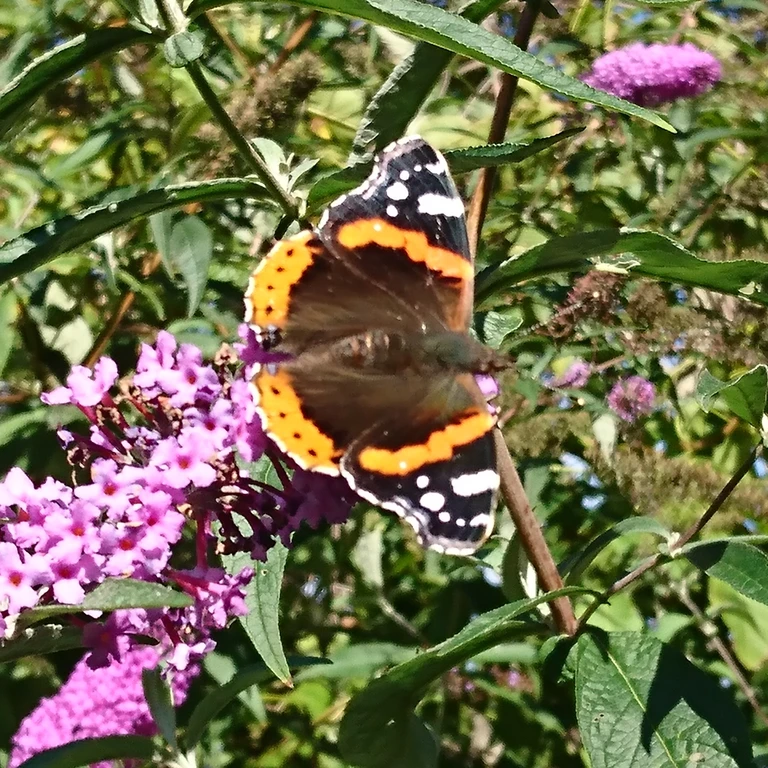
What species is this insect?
Vanessa atalanta
